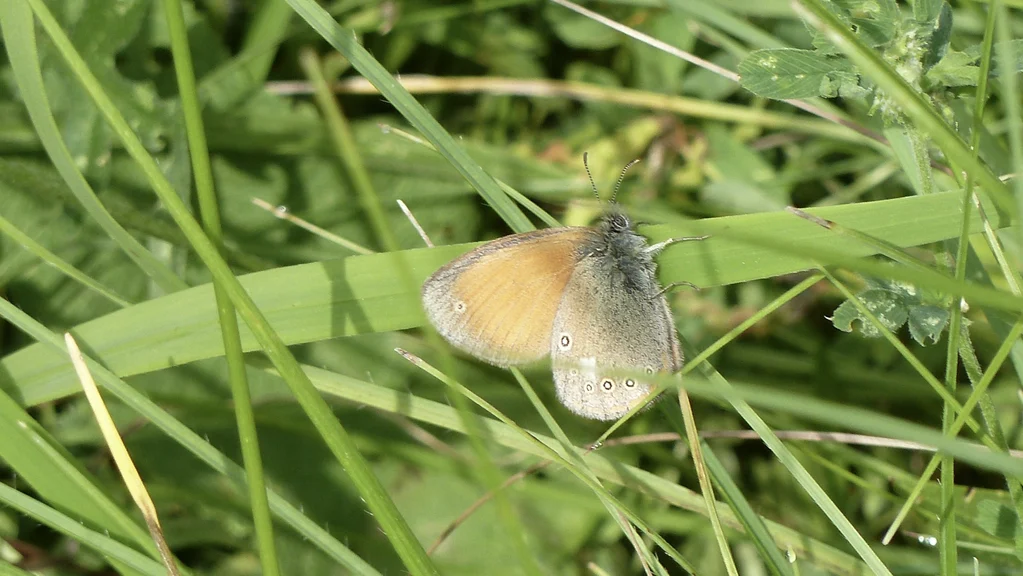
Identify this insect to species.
Coenonympha glycerion (also Coenonympha iphis)
